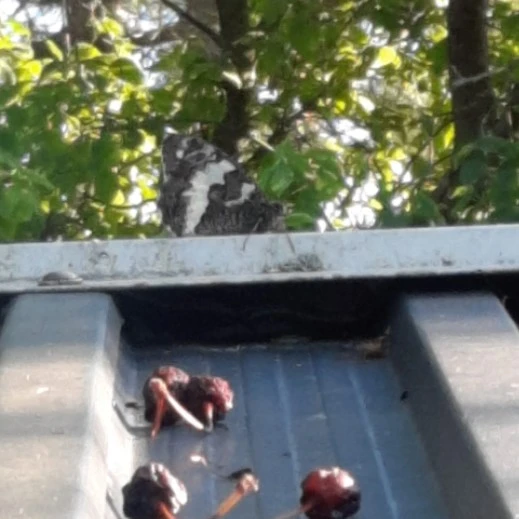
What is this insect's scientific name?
Brintesia circe
